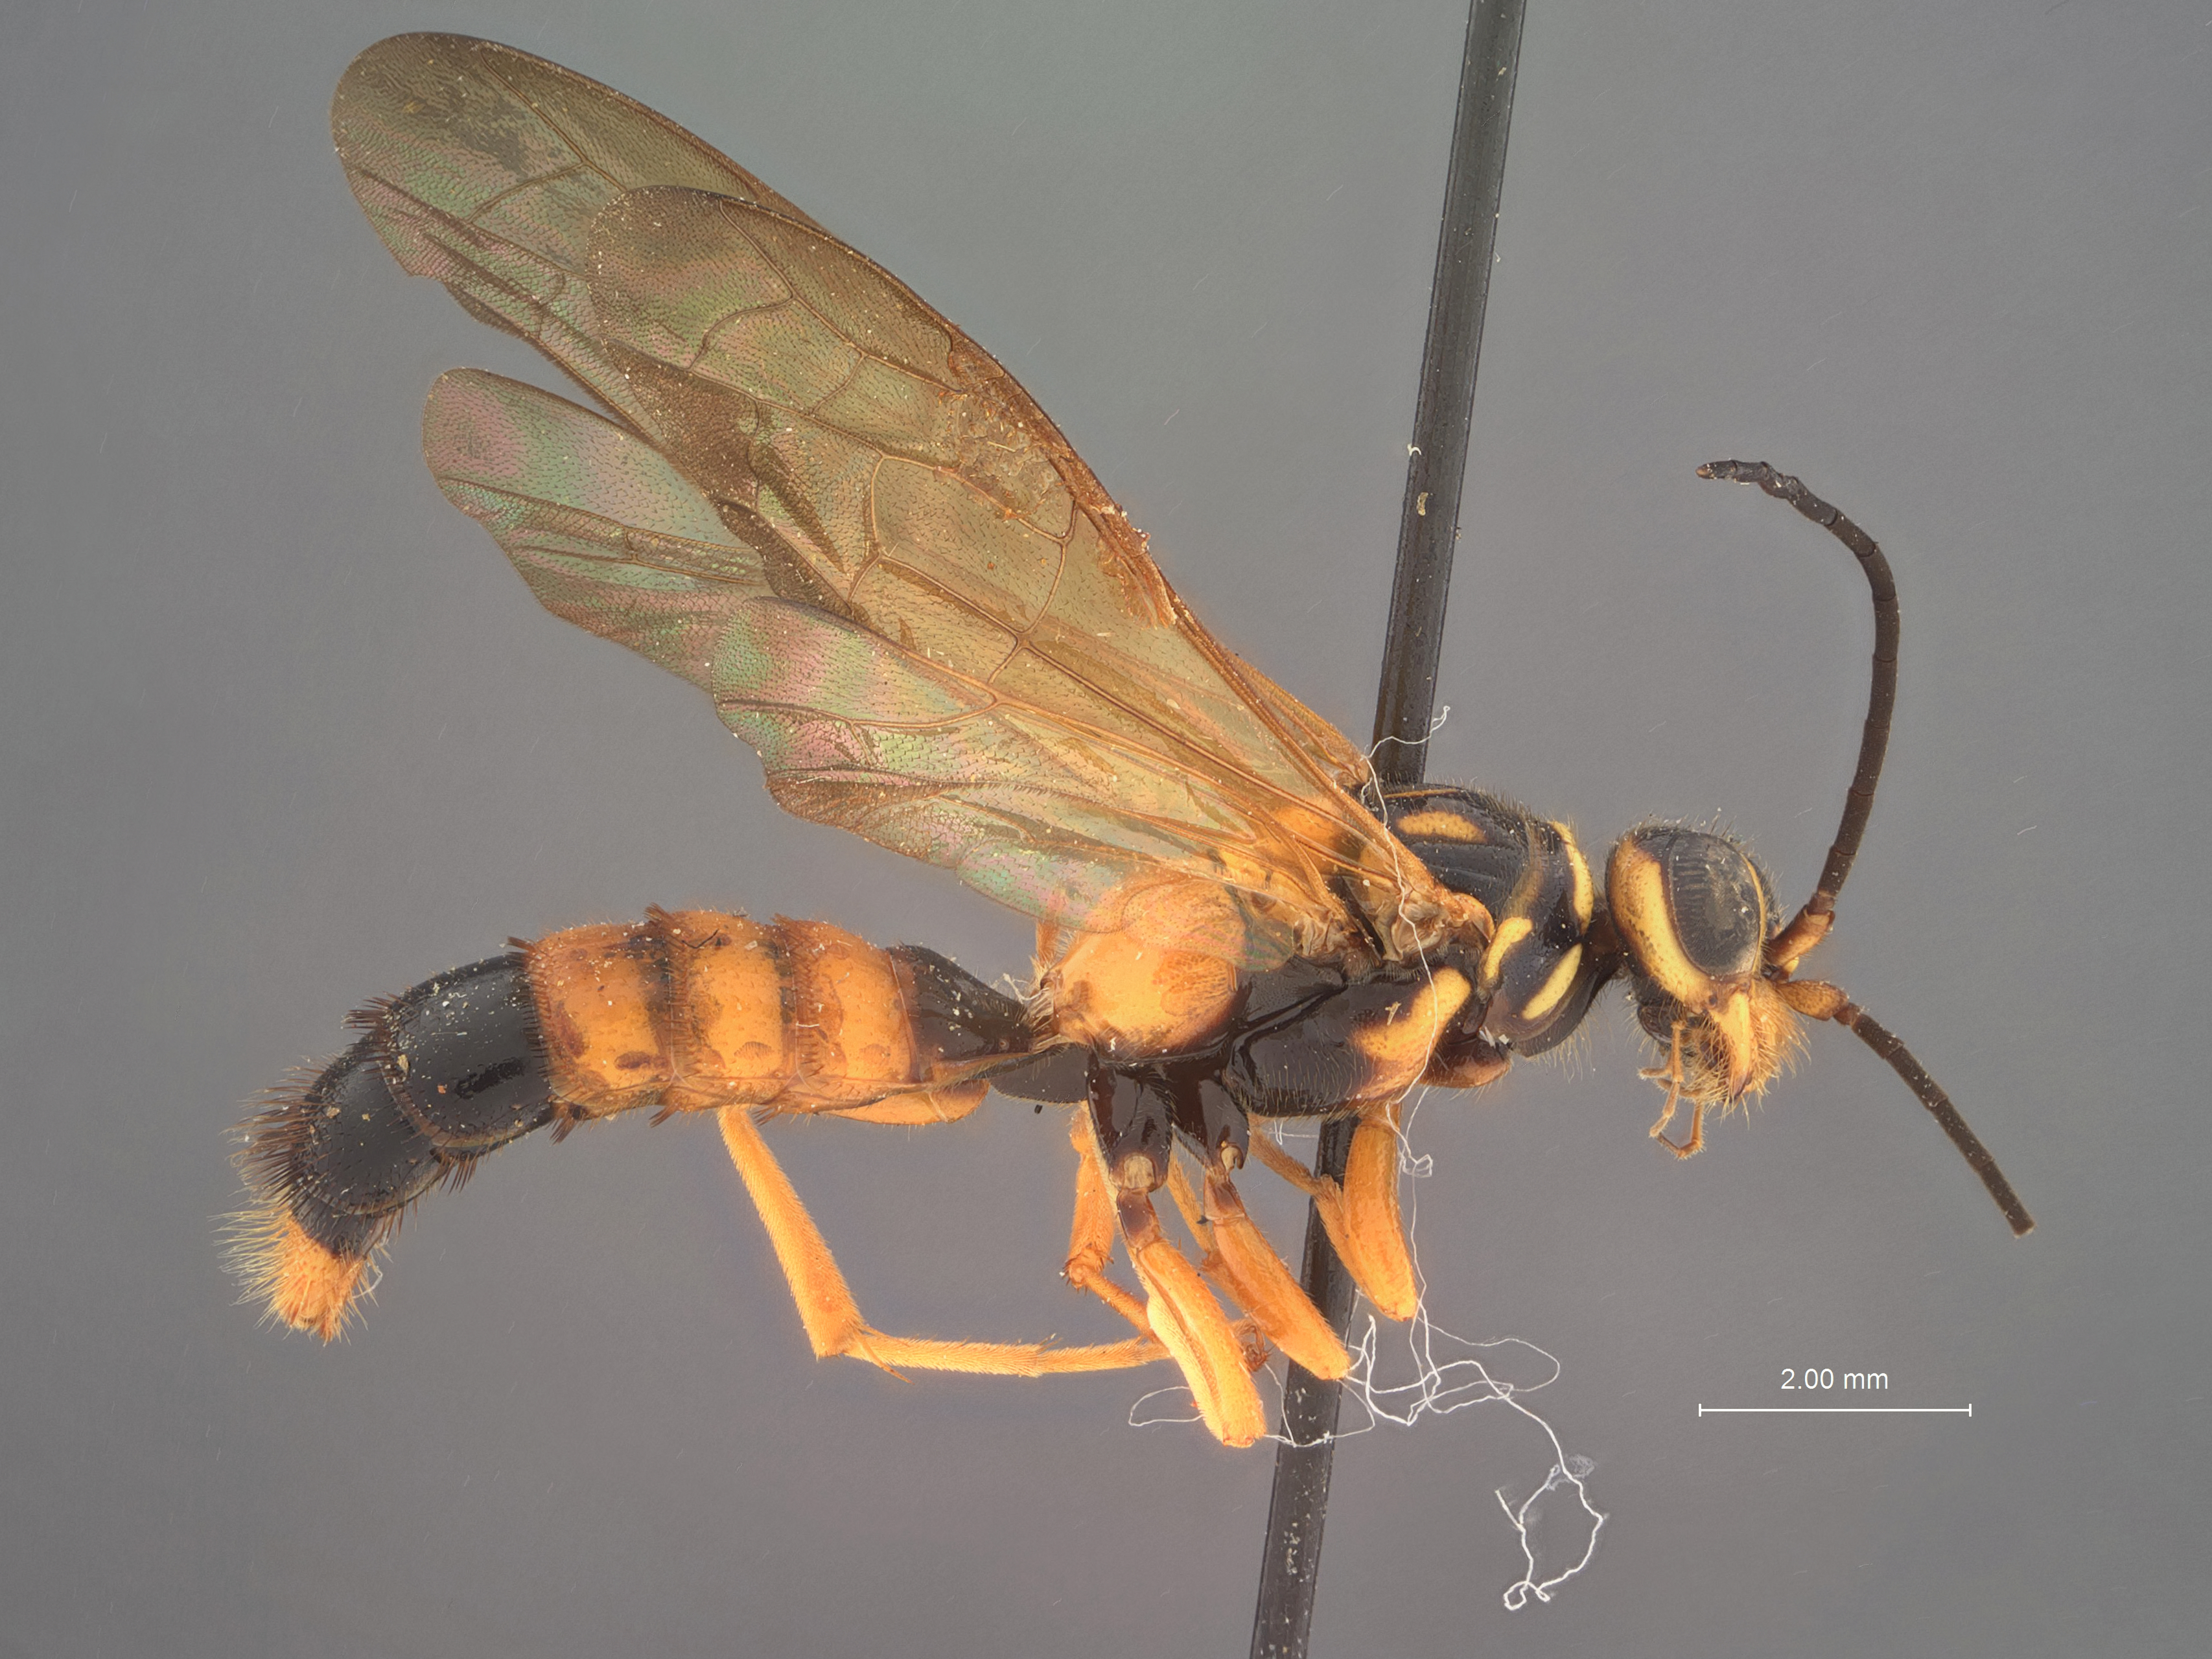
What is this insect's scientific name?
Eirone superstes
